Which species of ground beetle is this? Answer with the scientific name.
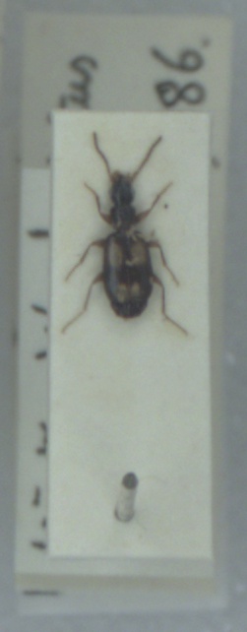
Calodromius spilotus
